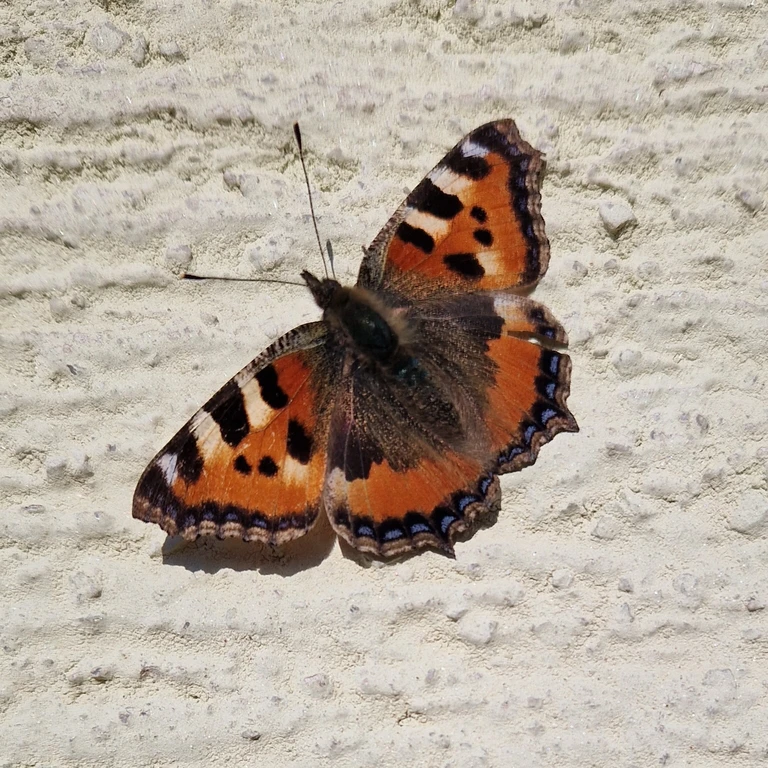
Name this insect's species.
Aglais urticae
